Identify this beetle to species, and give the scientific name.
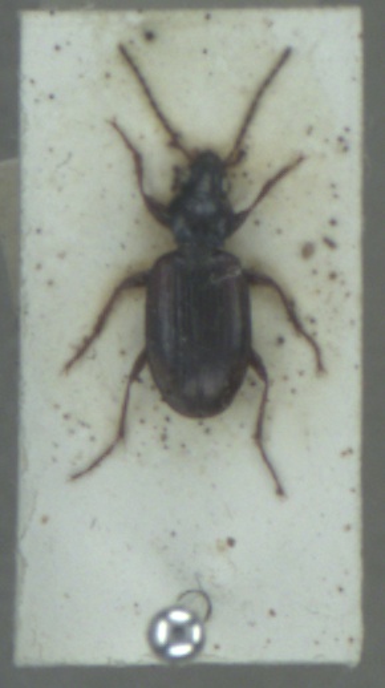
Bembidion tetracolum
